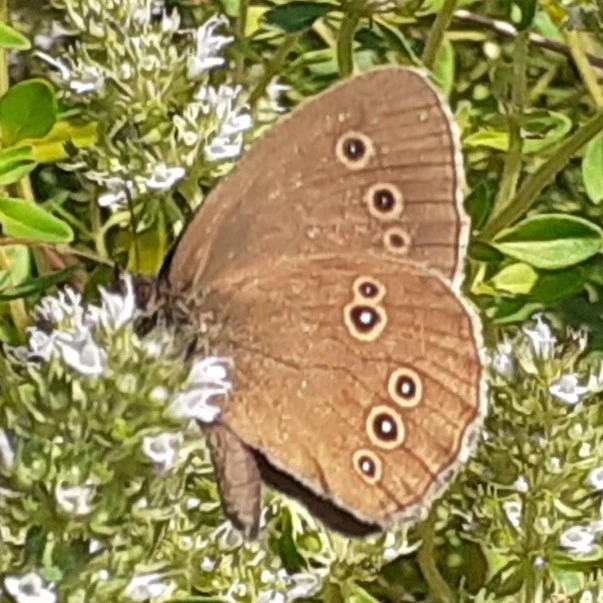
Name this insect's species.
Aphantopus hyperantus
